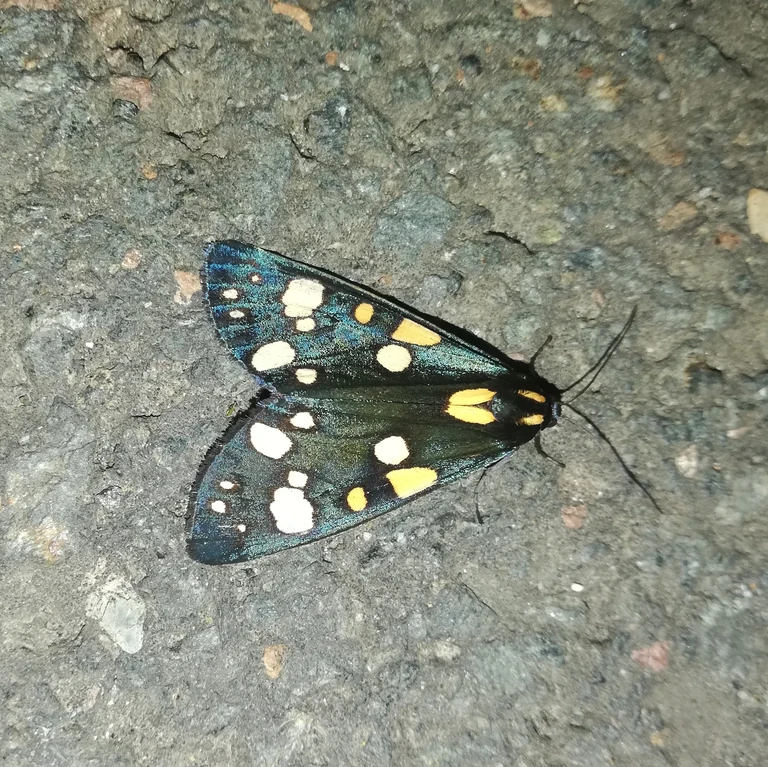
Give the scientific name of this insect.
Callimorpha dominula
